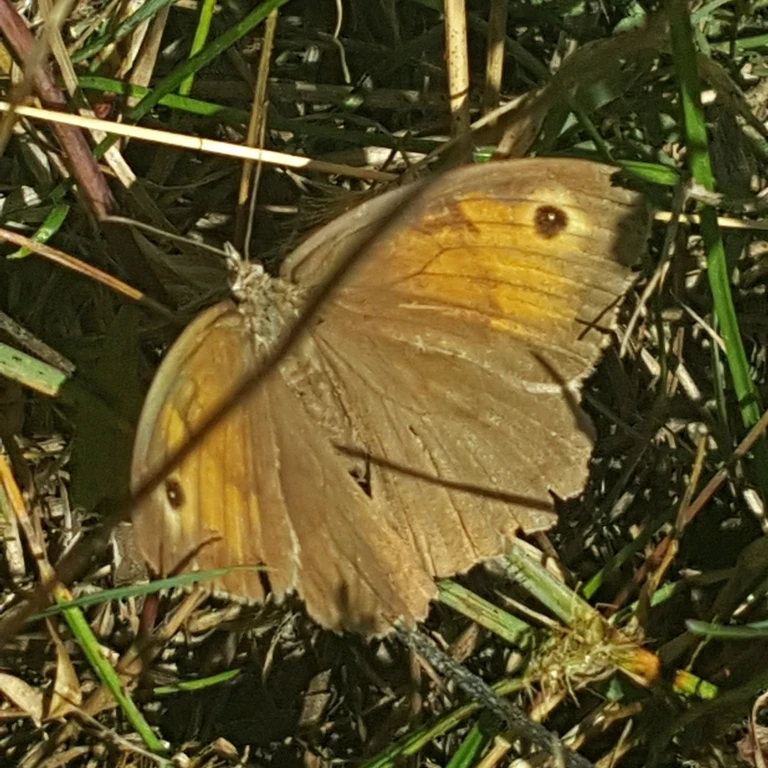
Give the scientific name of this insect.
Maniola jurtina
